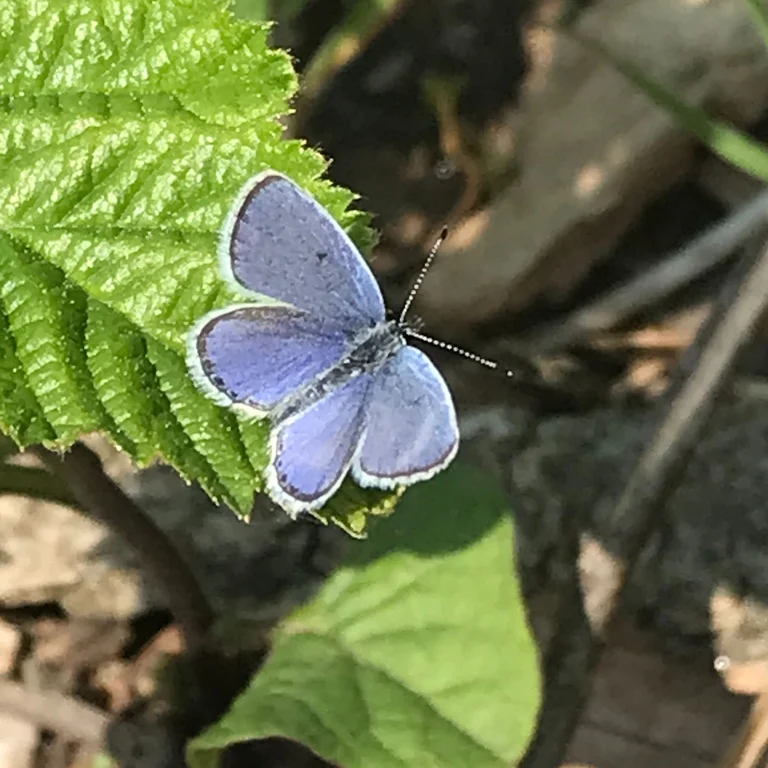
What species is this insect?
Cupido argiades (also Elkalyce argiades)
